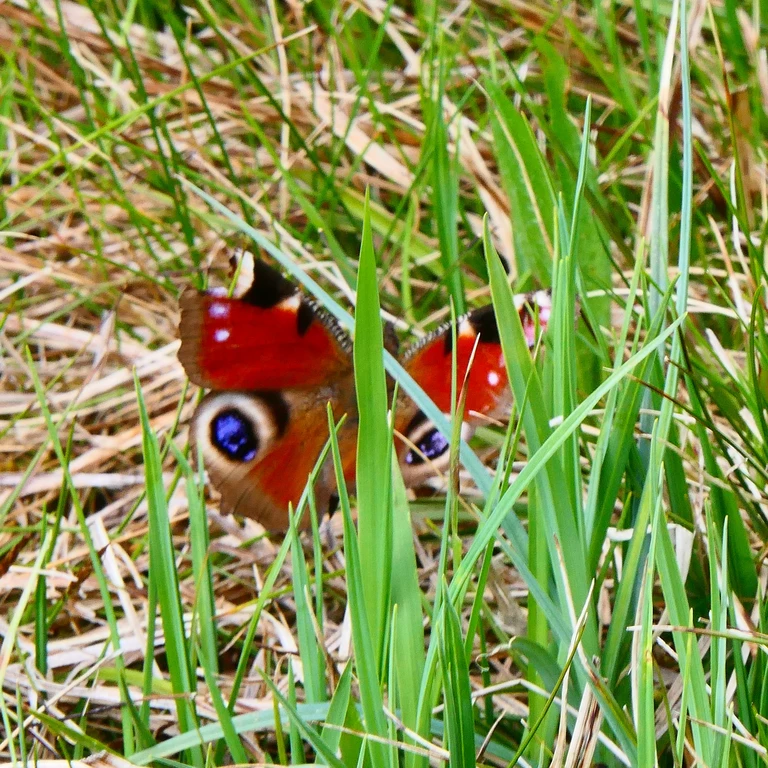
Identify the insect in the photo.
Aglais io
